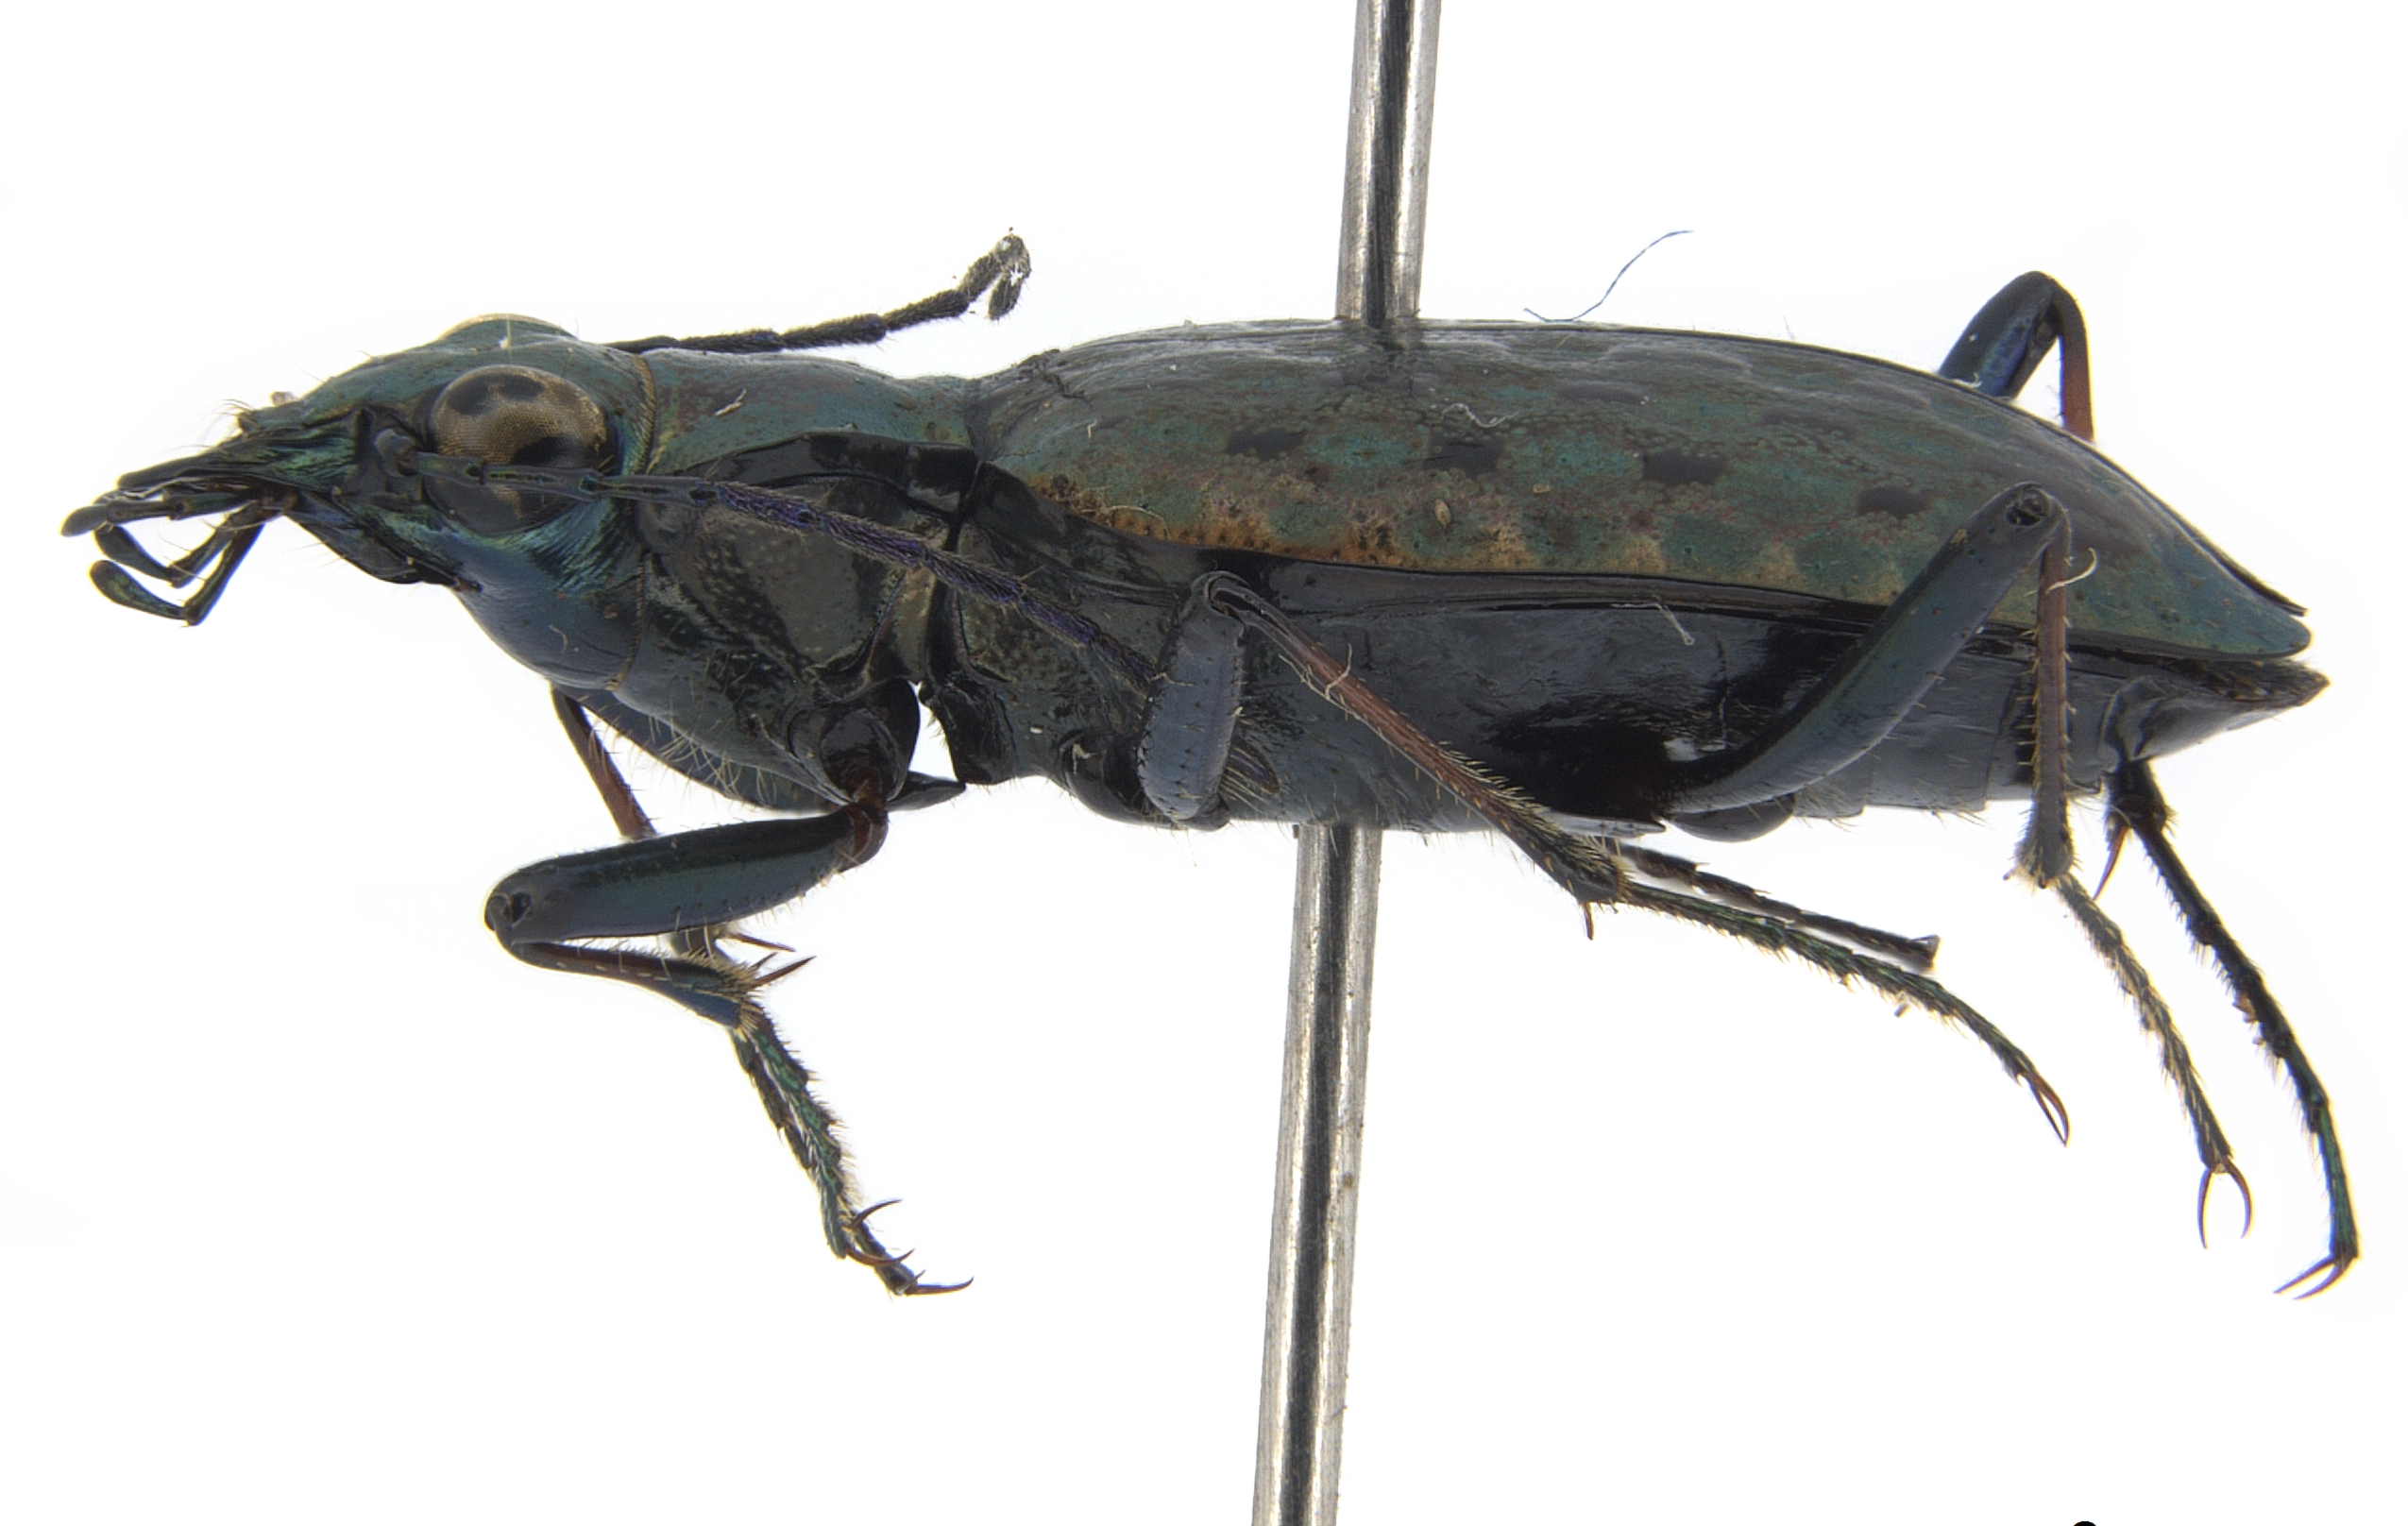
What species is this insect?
Paropisthius indicus
